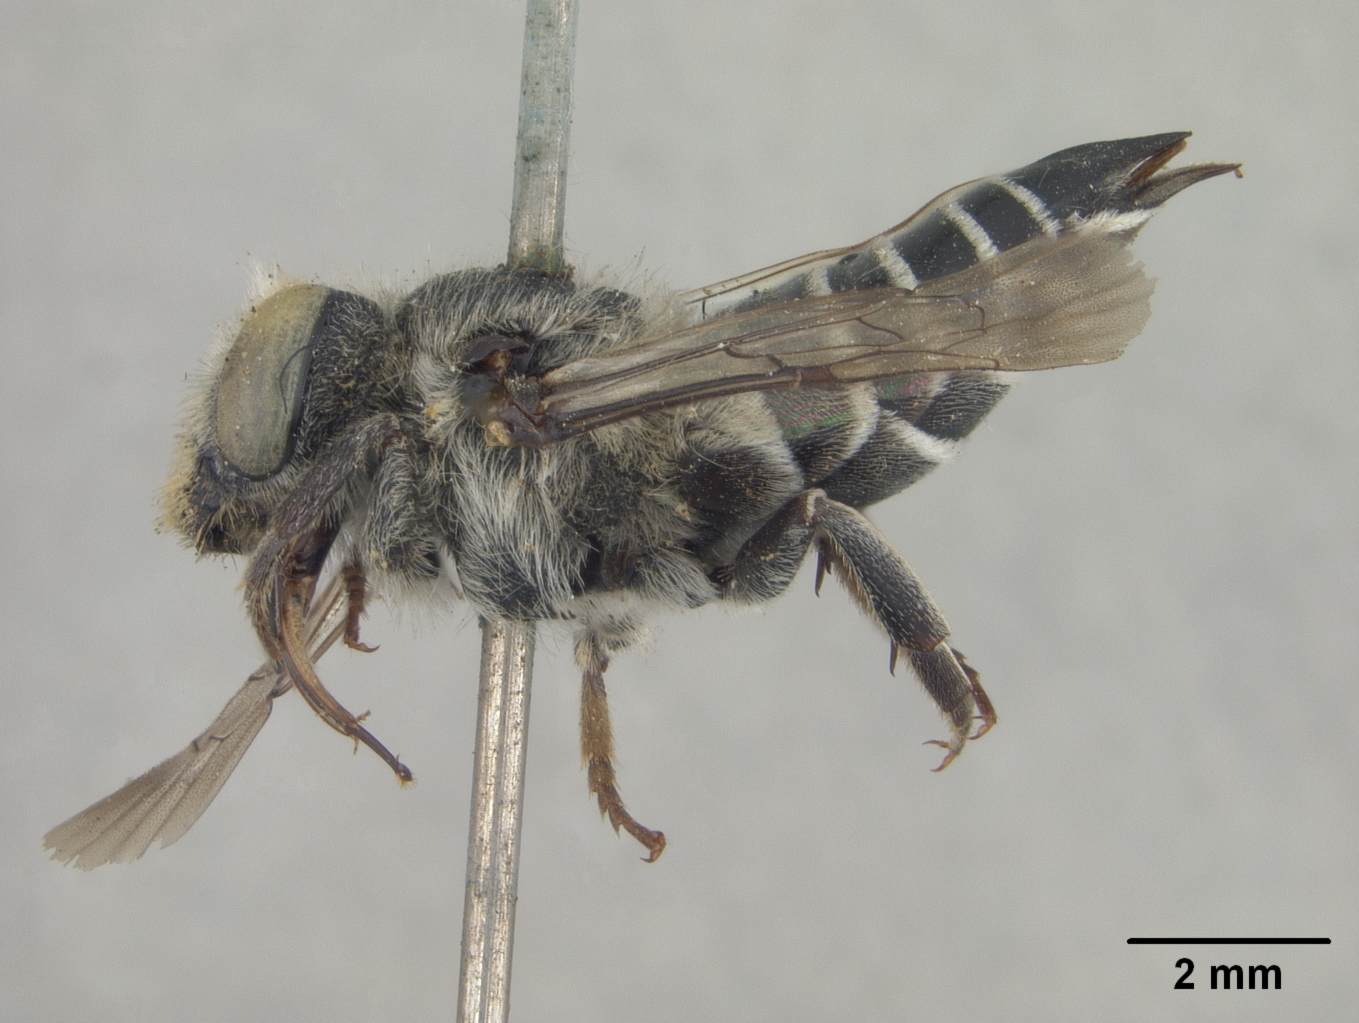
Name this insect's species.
Coelioxys ribis
